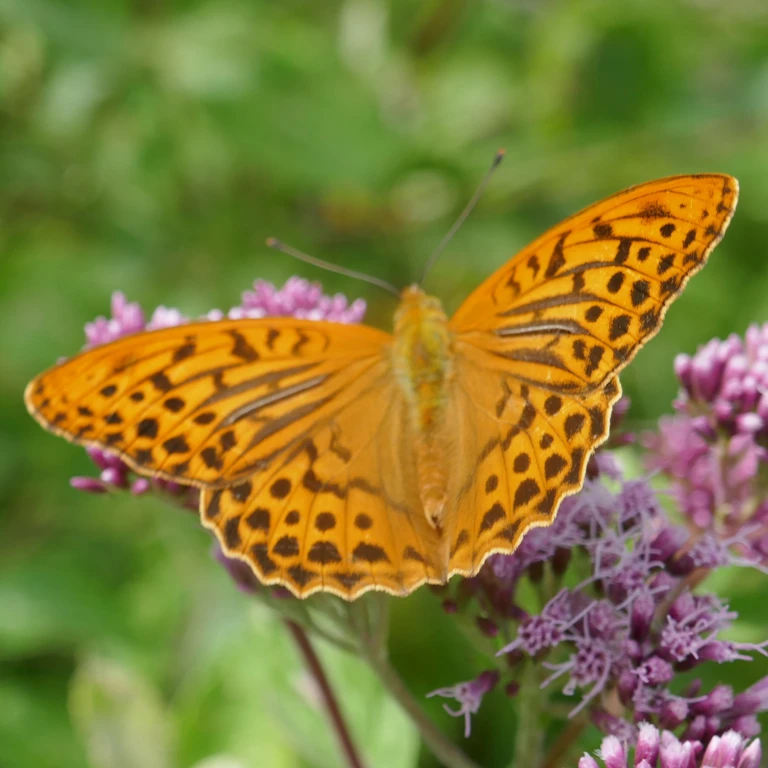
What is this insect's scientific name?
Argynnis paphia
